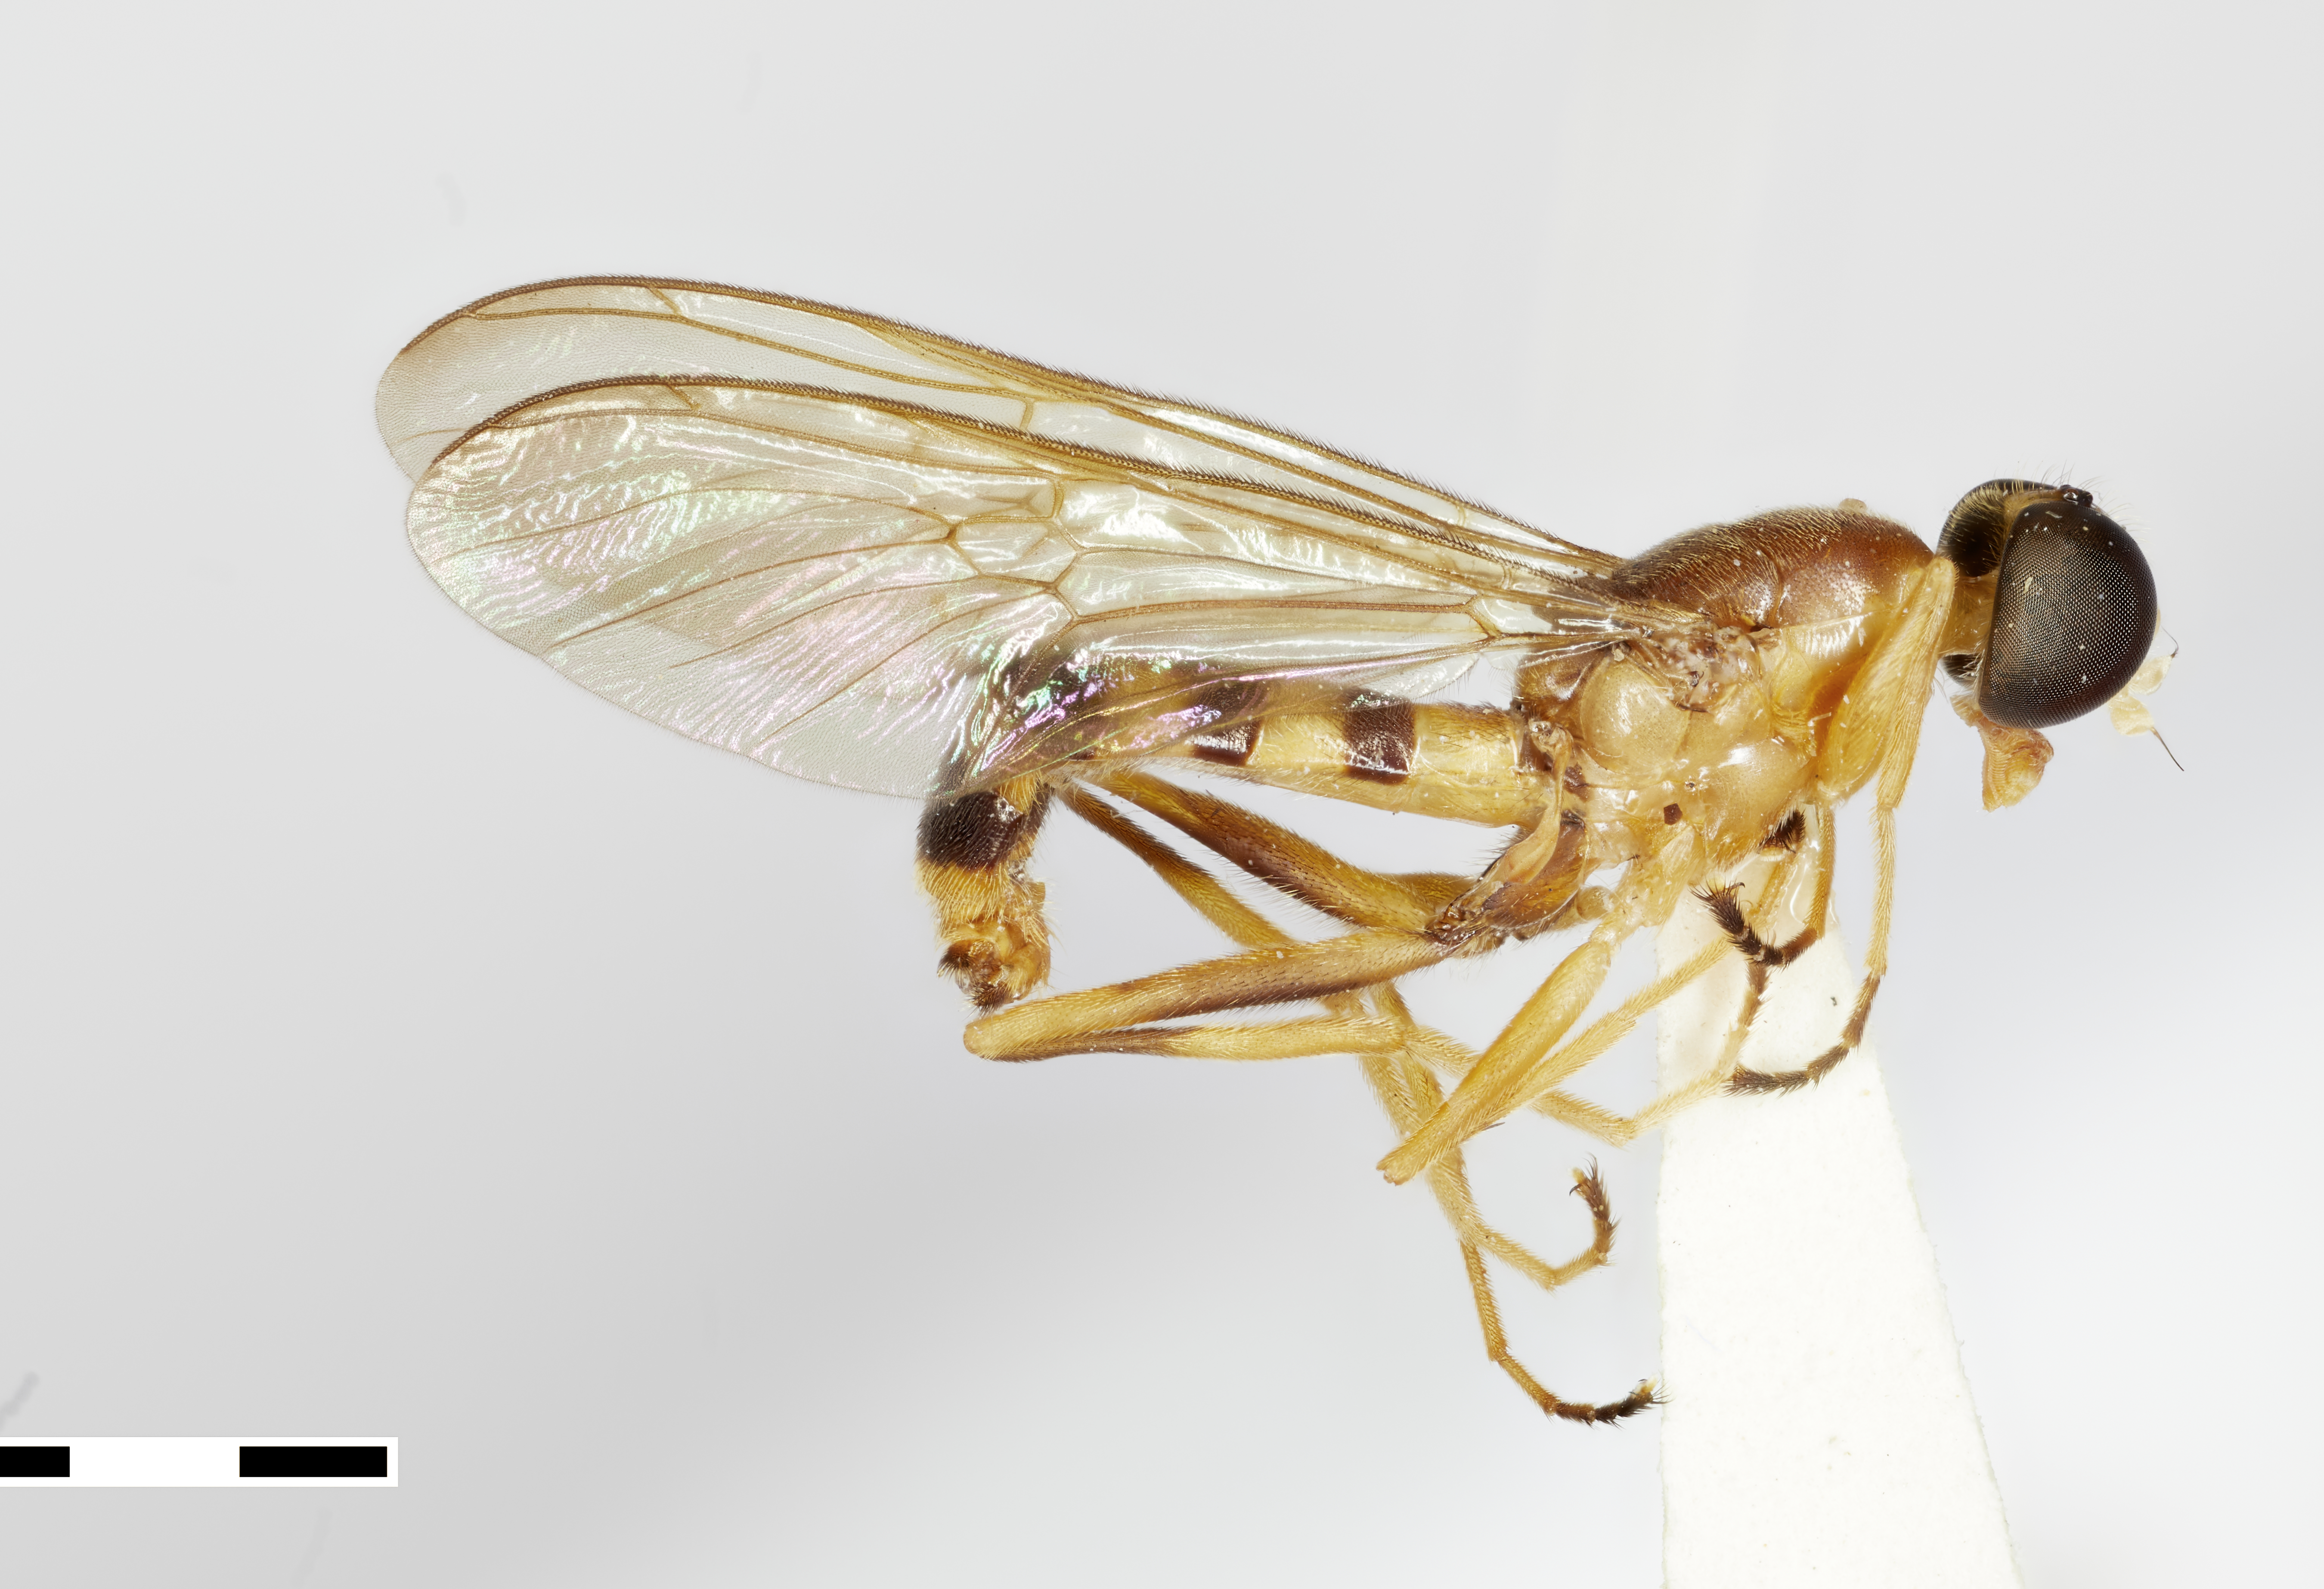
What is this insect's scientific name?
Ptecticus kraussi
